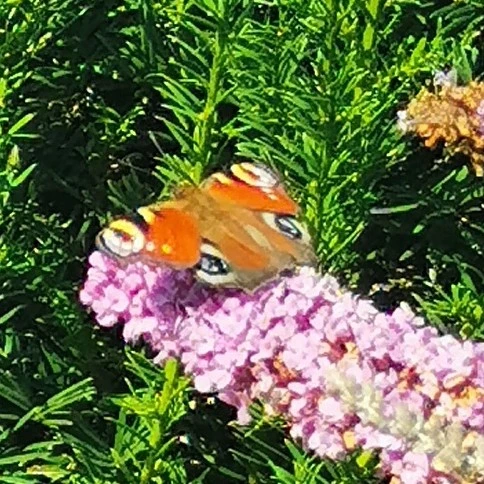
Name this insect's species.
Aglais io
